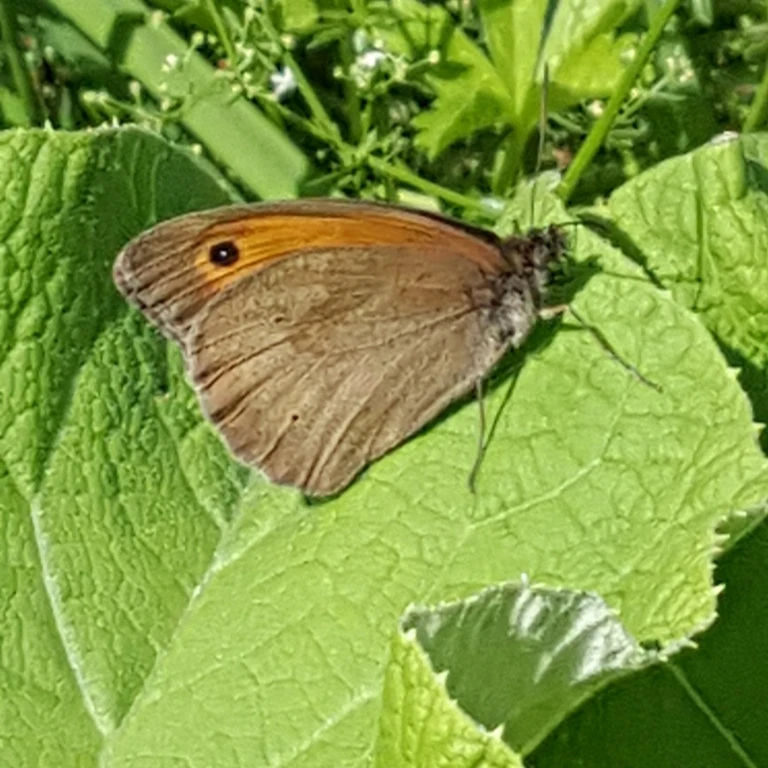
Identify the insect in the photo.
Maniola jurtina
